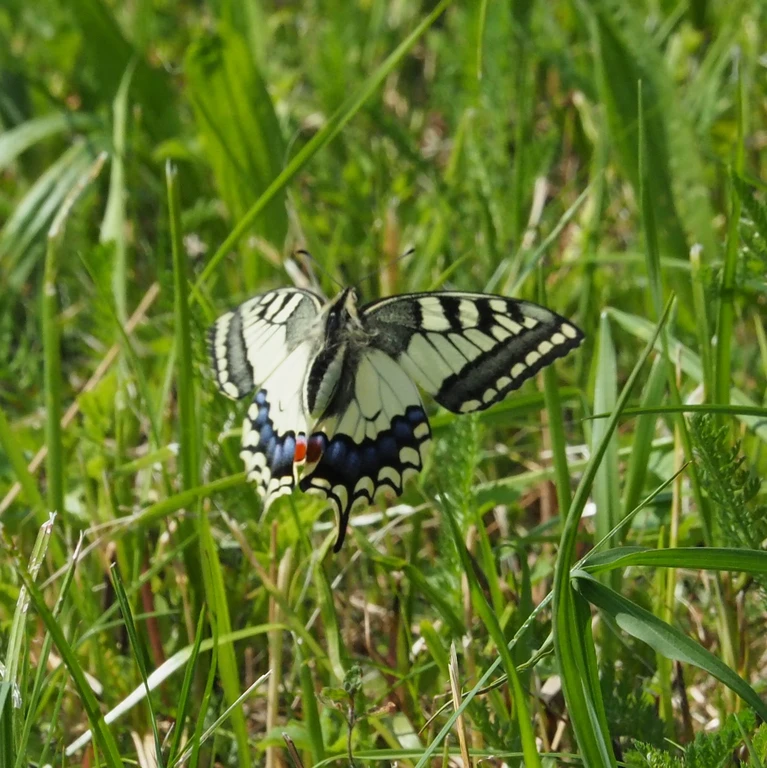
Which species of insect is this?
Papilio machaon
